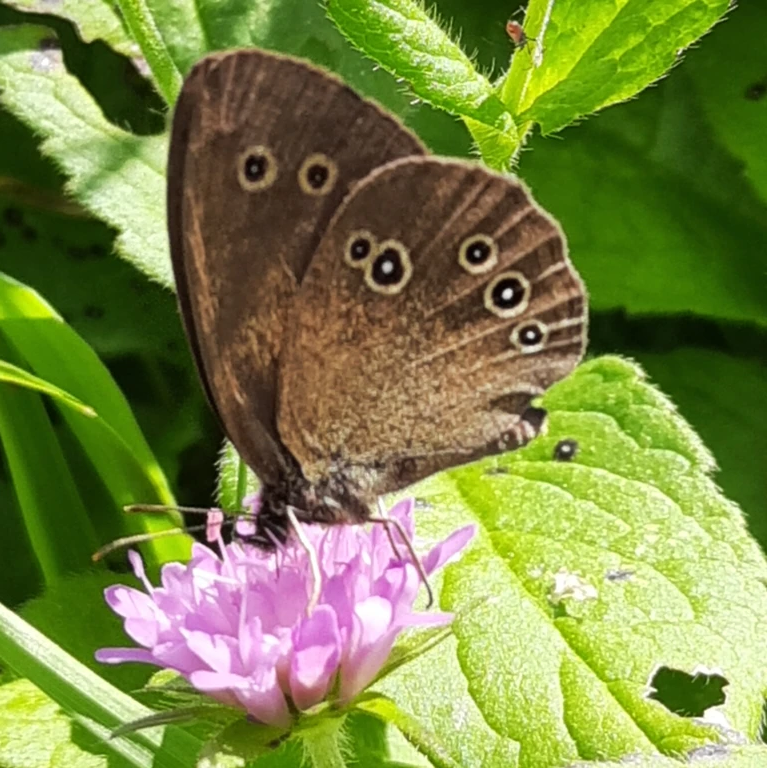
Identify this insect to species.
Aphantopus hyperantus
